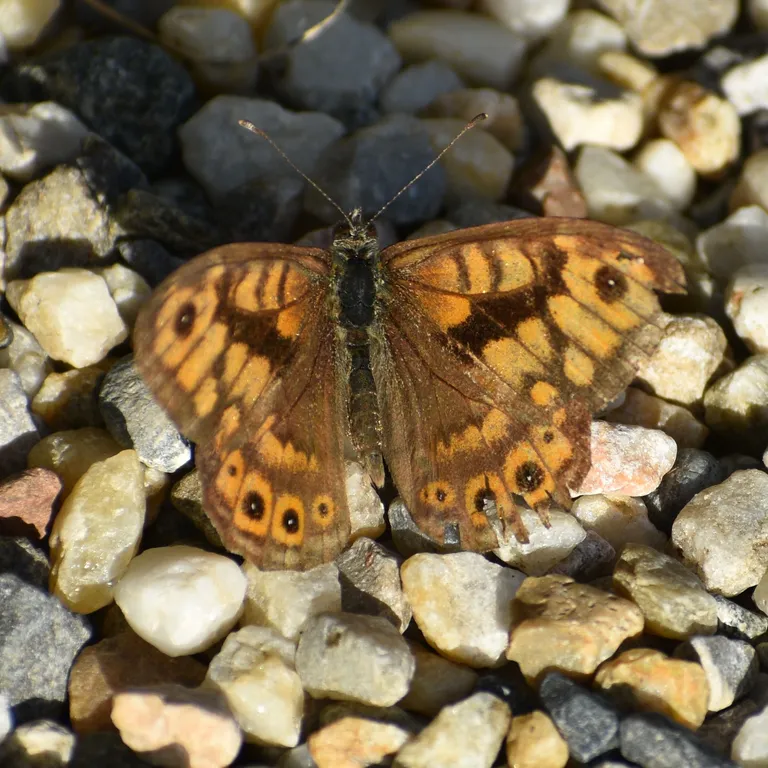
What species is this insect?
Lasiommata megera (also Pararge megera)
